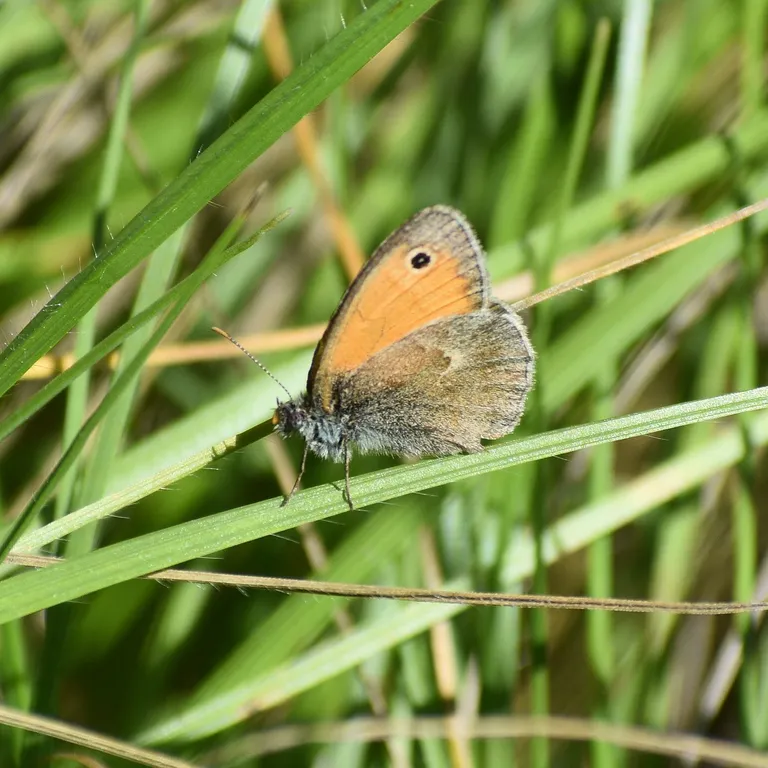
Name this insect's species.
Coenonympha pamphilus
